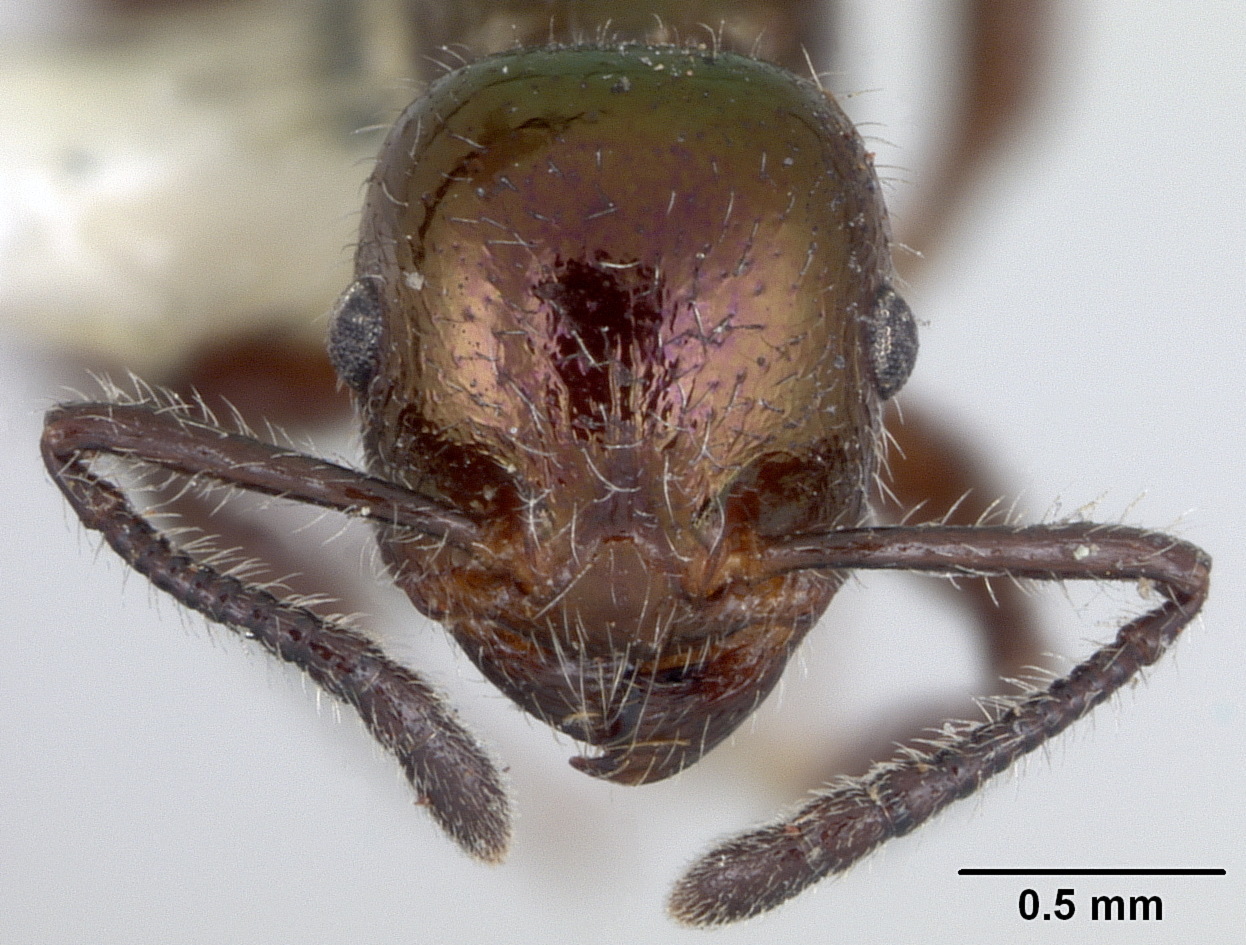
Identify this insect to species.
Macromischa violacea
